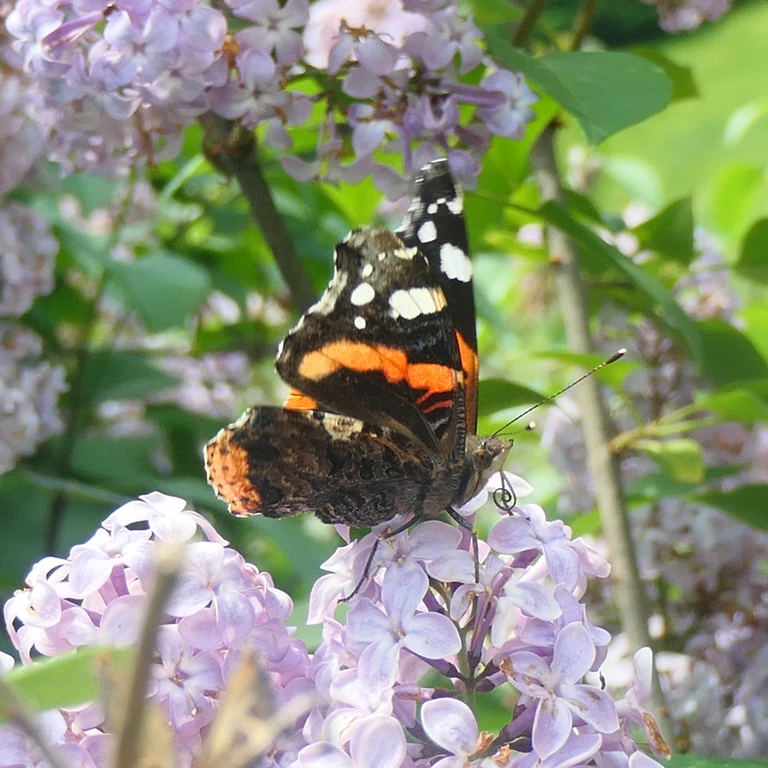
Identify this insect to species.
Vanessa atalanta
